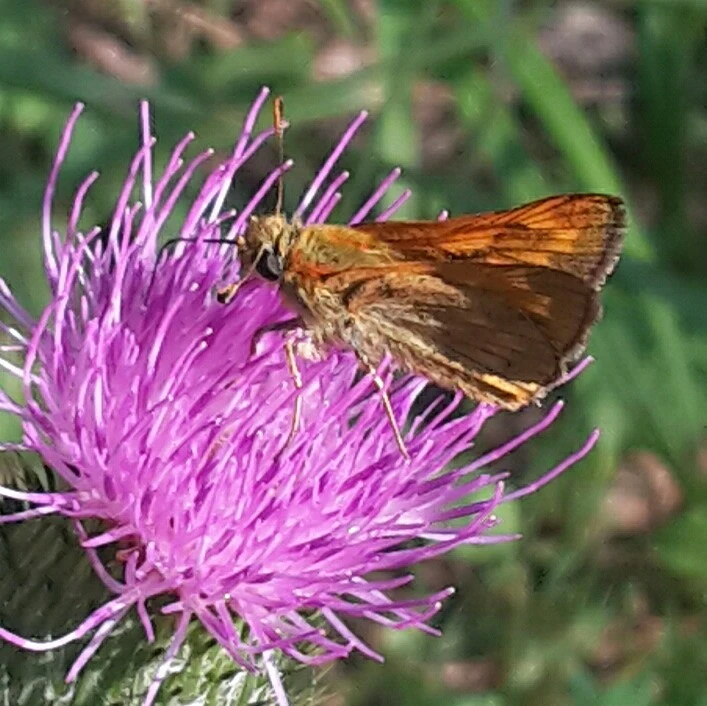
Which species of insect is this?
Ochlodes sylvanus (also Ochlodes venata)
